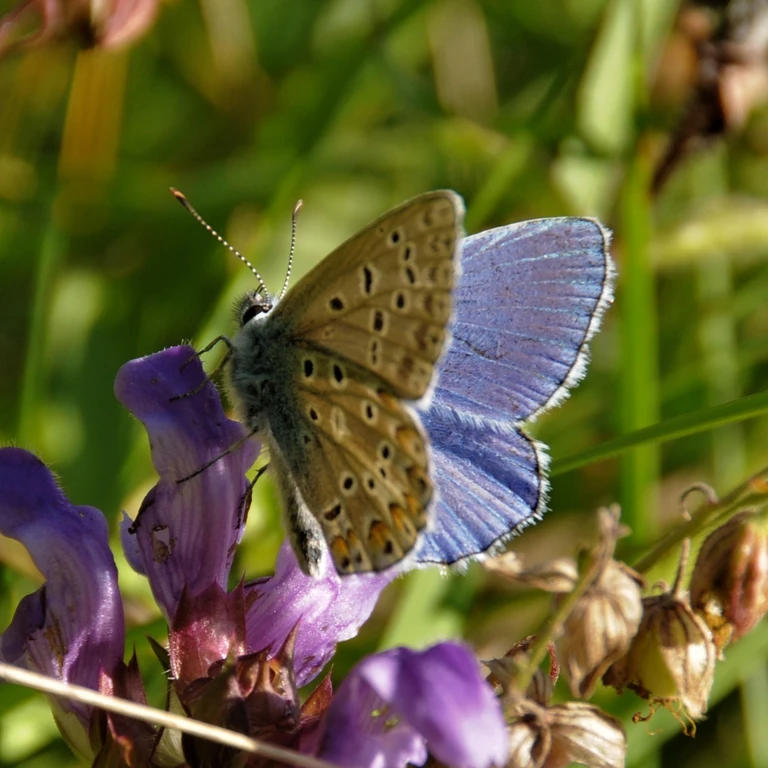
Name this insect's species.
Polyommatus icarus
